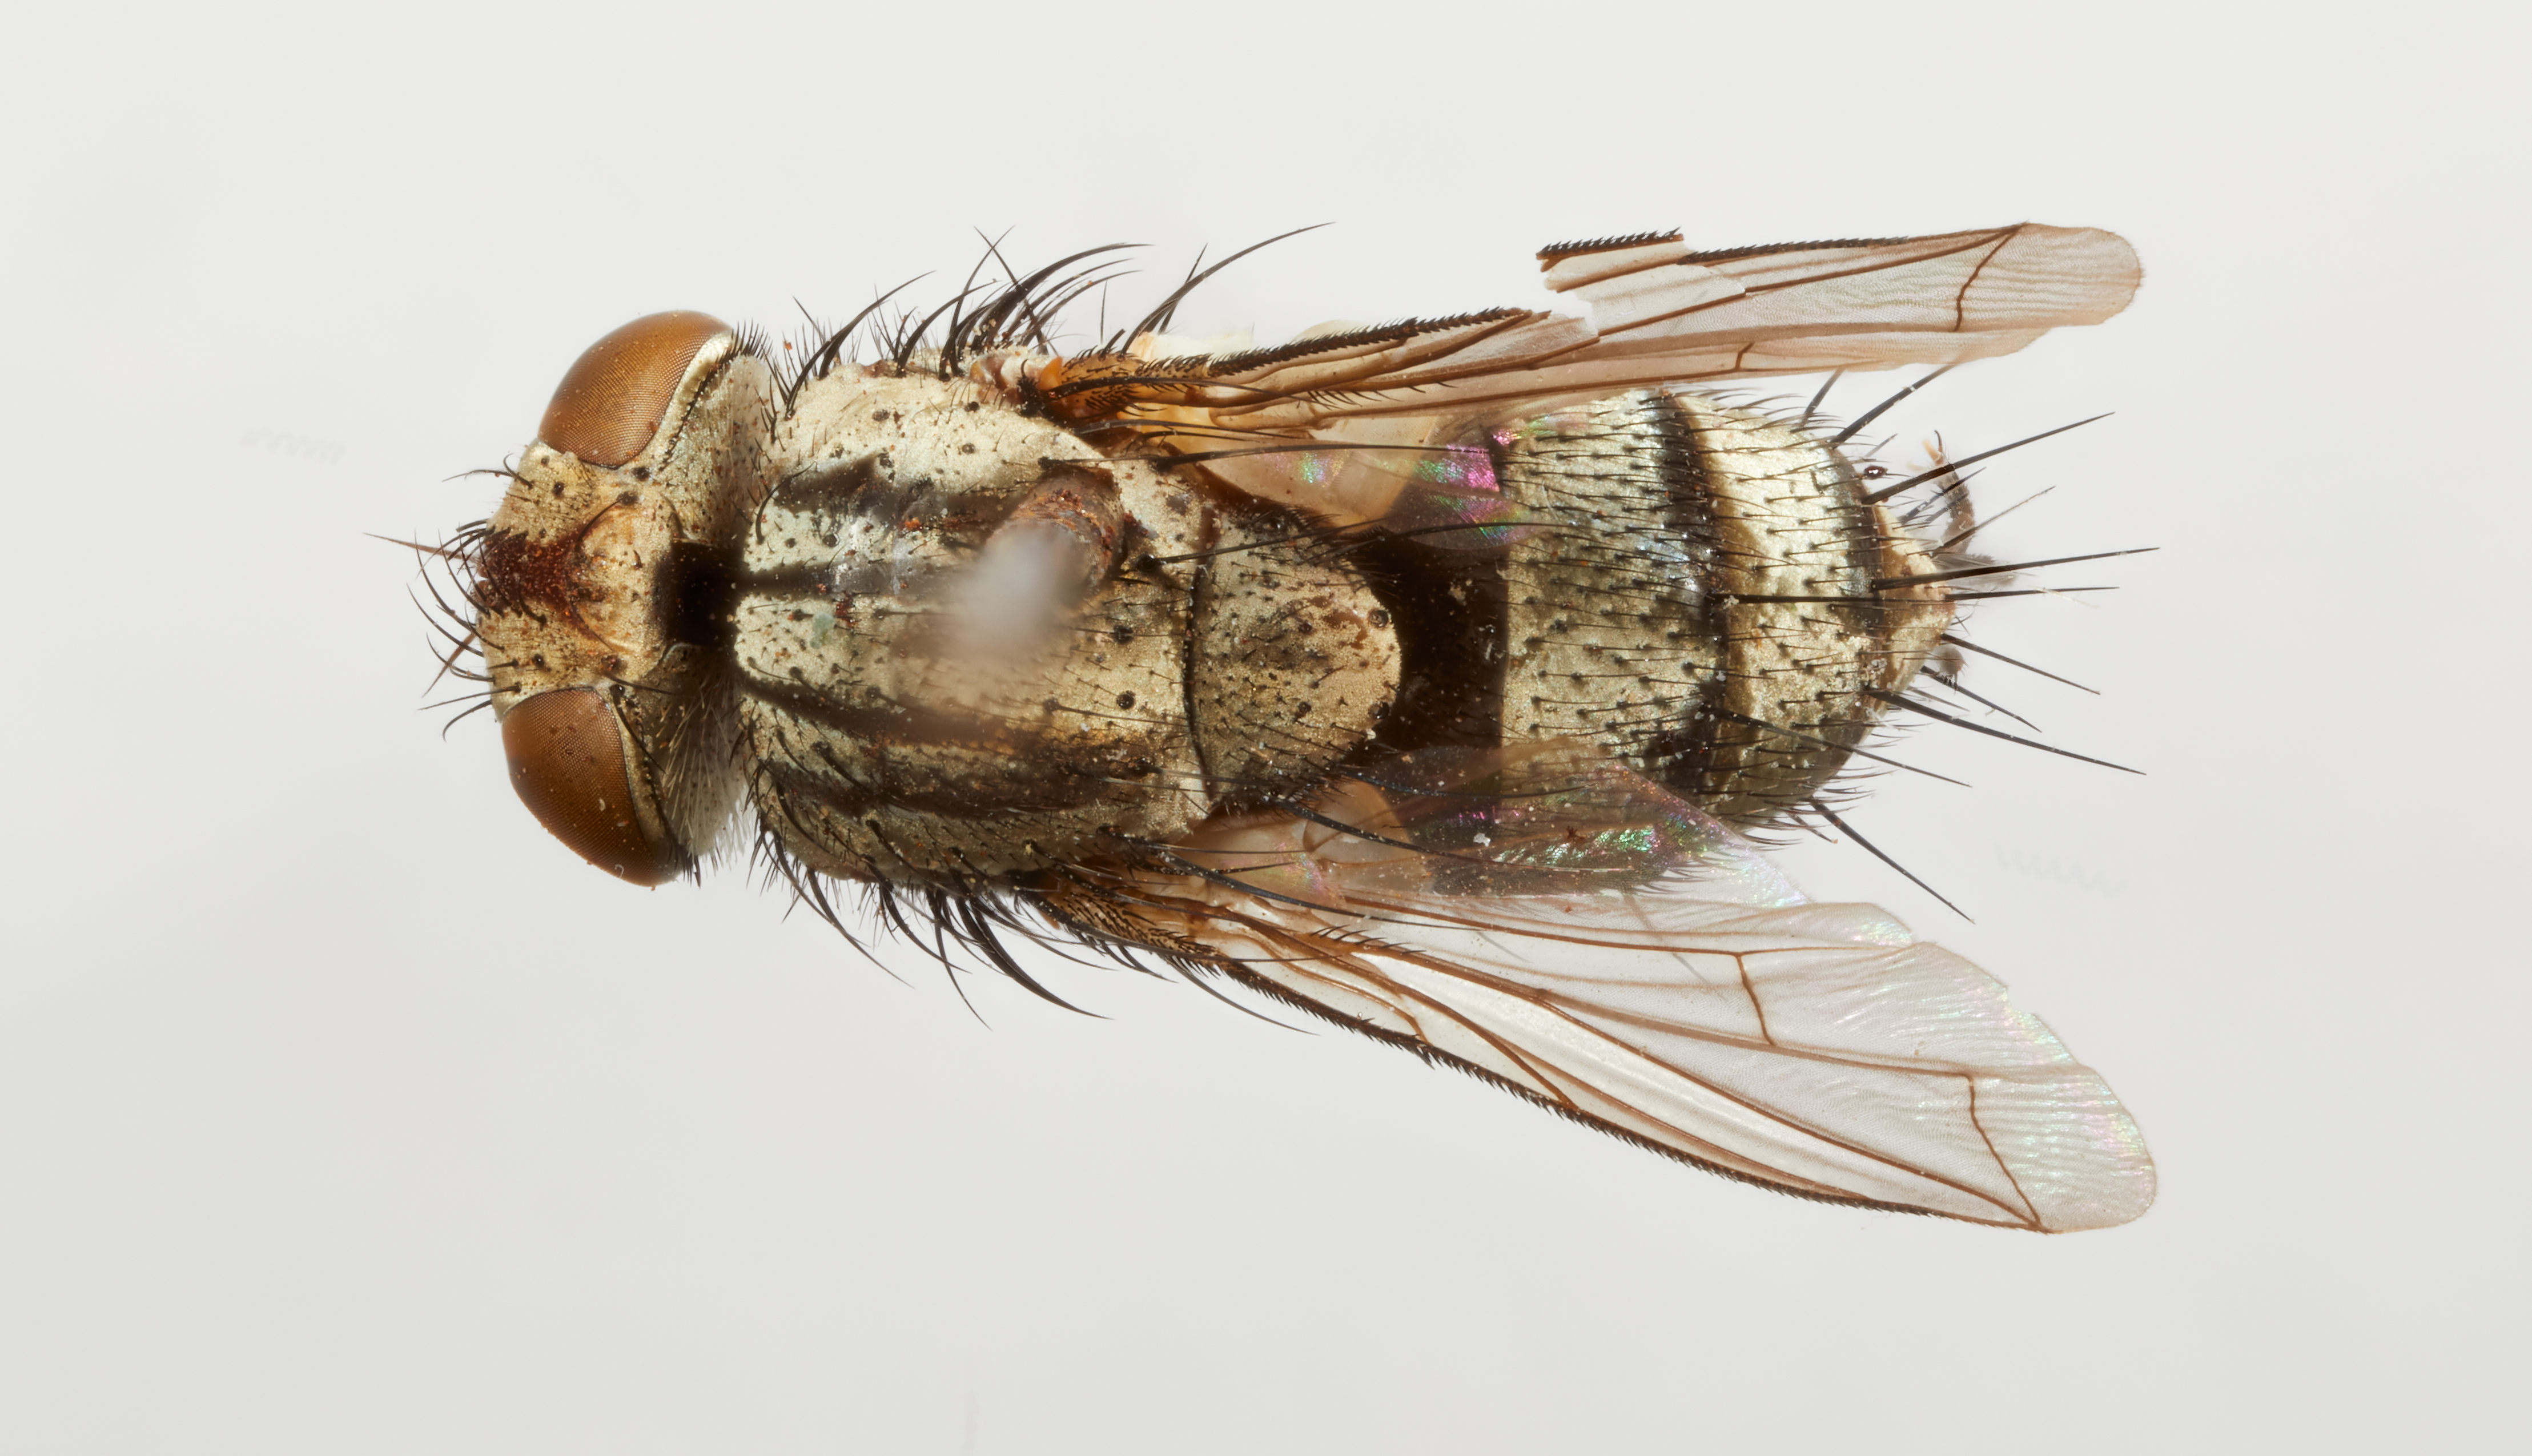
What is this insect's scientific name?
Olenochaeta peruviana
